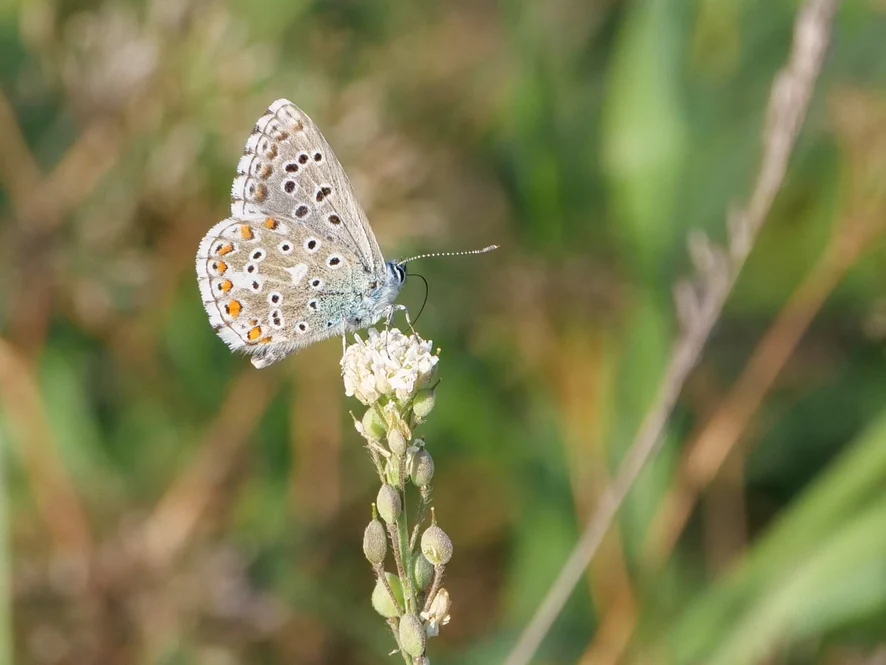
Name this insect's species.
Lysandra bellargus
